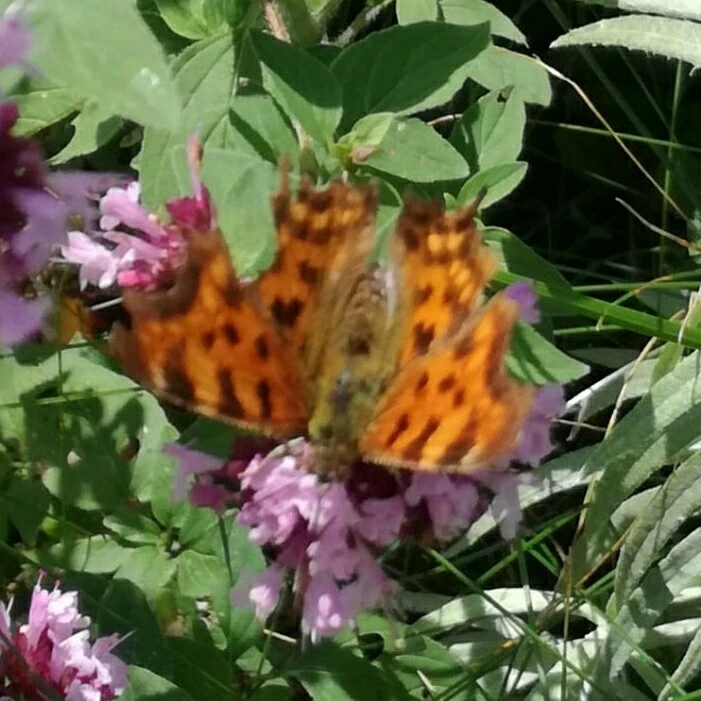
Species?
Polygonia c-album
